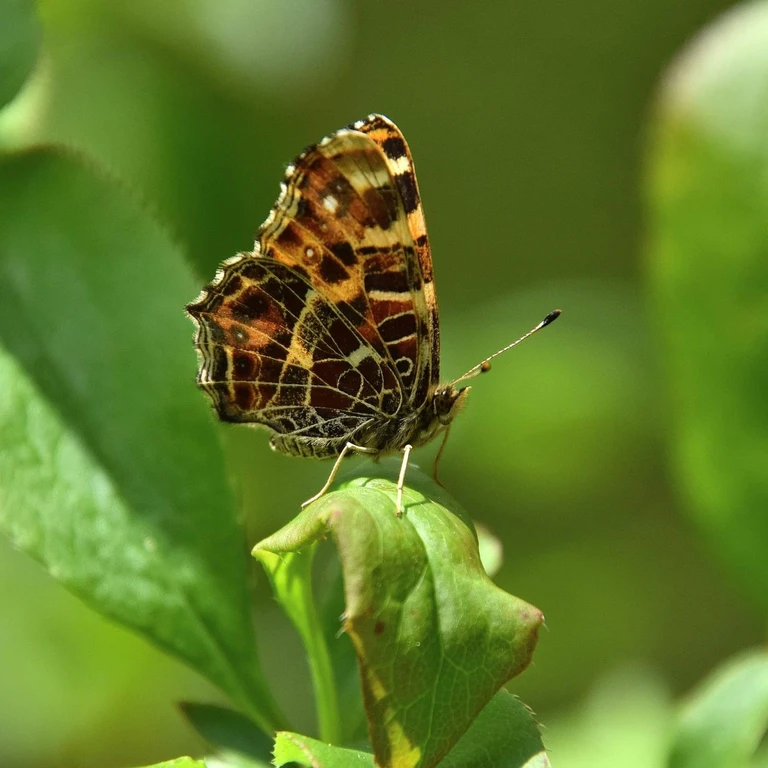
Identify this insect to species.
Araschnia levana
